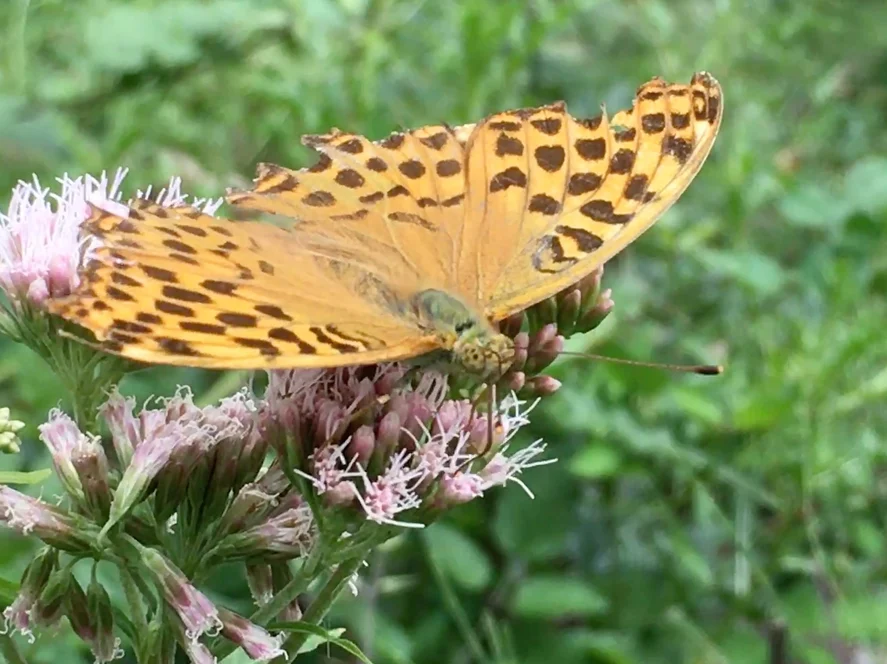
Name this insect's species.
Argynnis paphia
